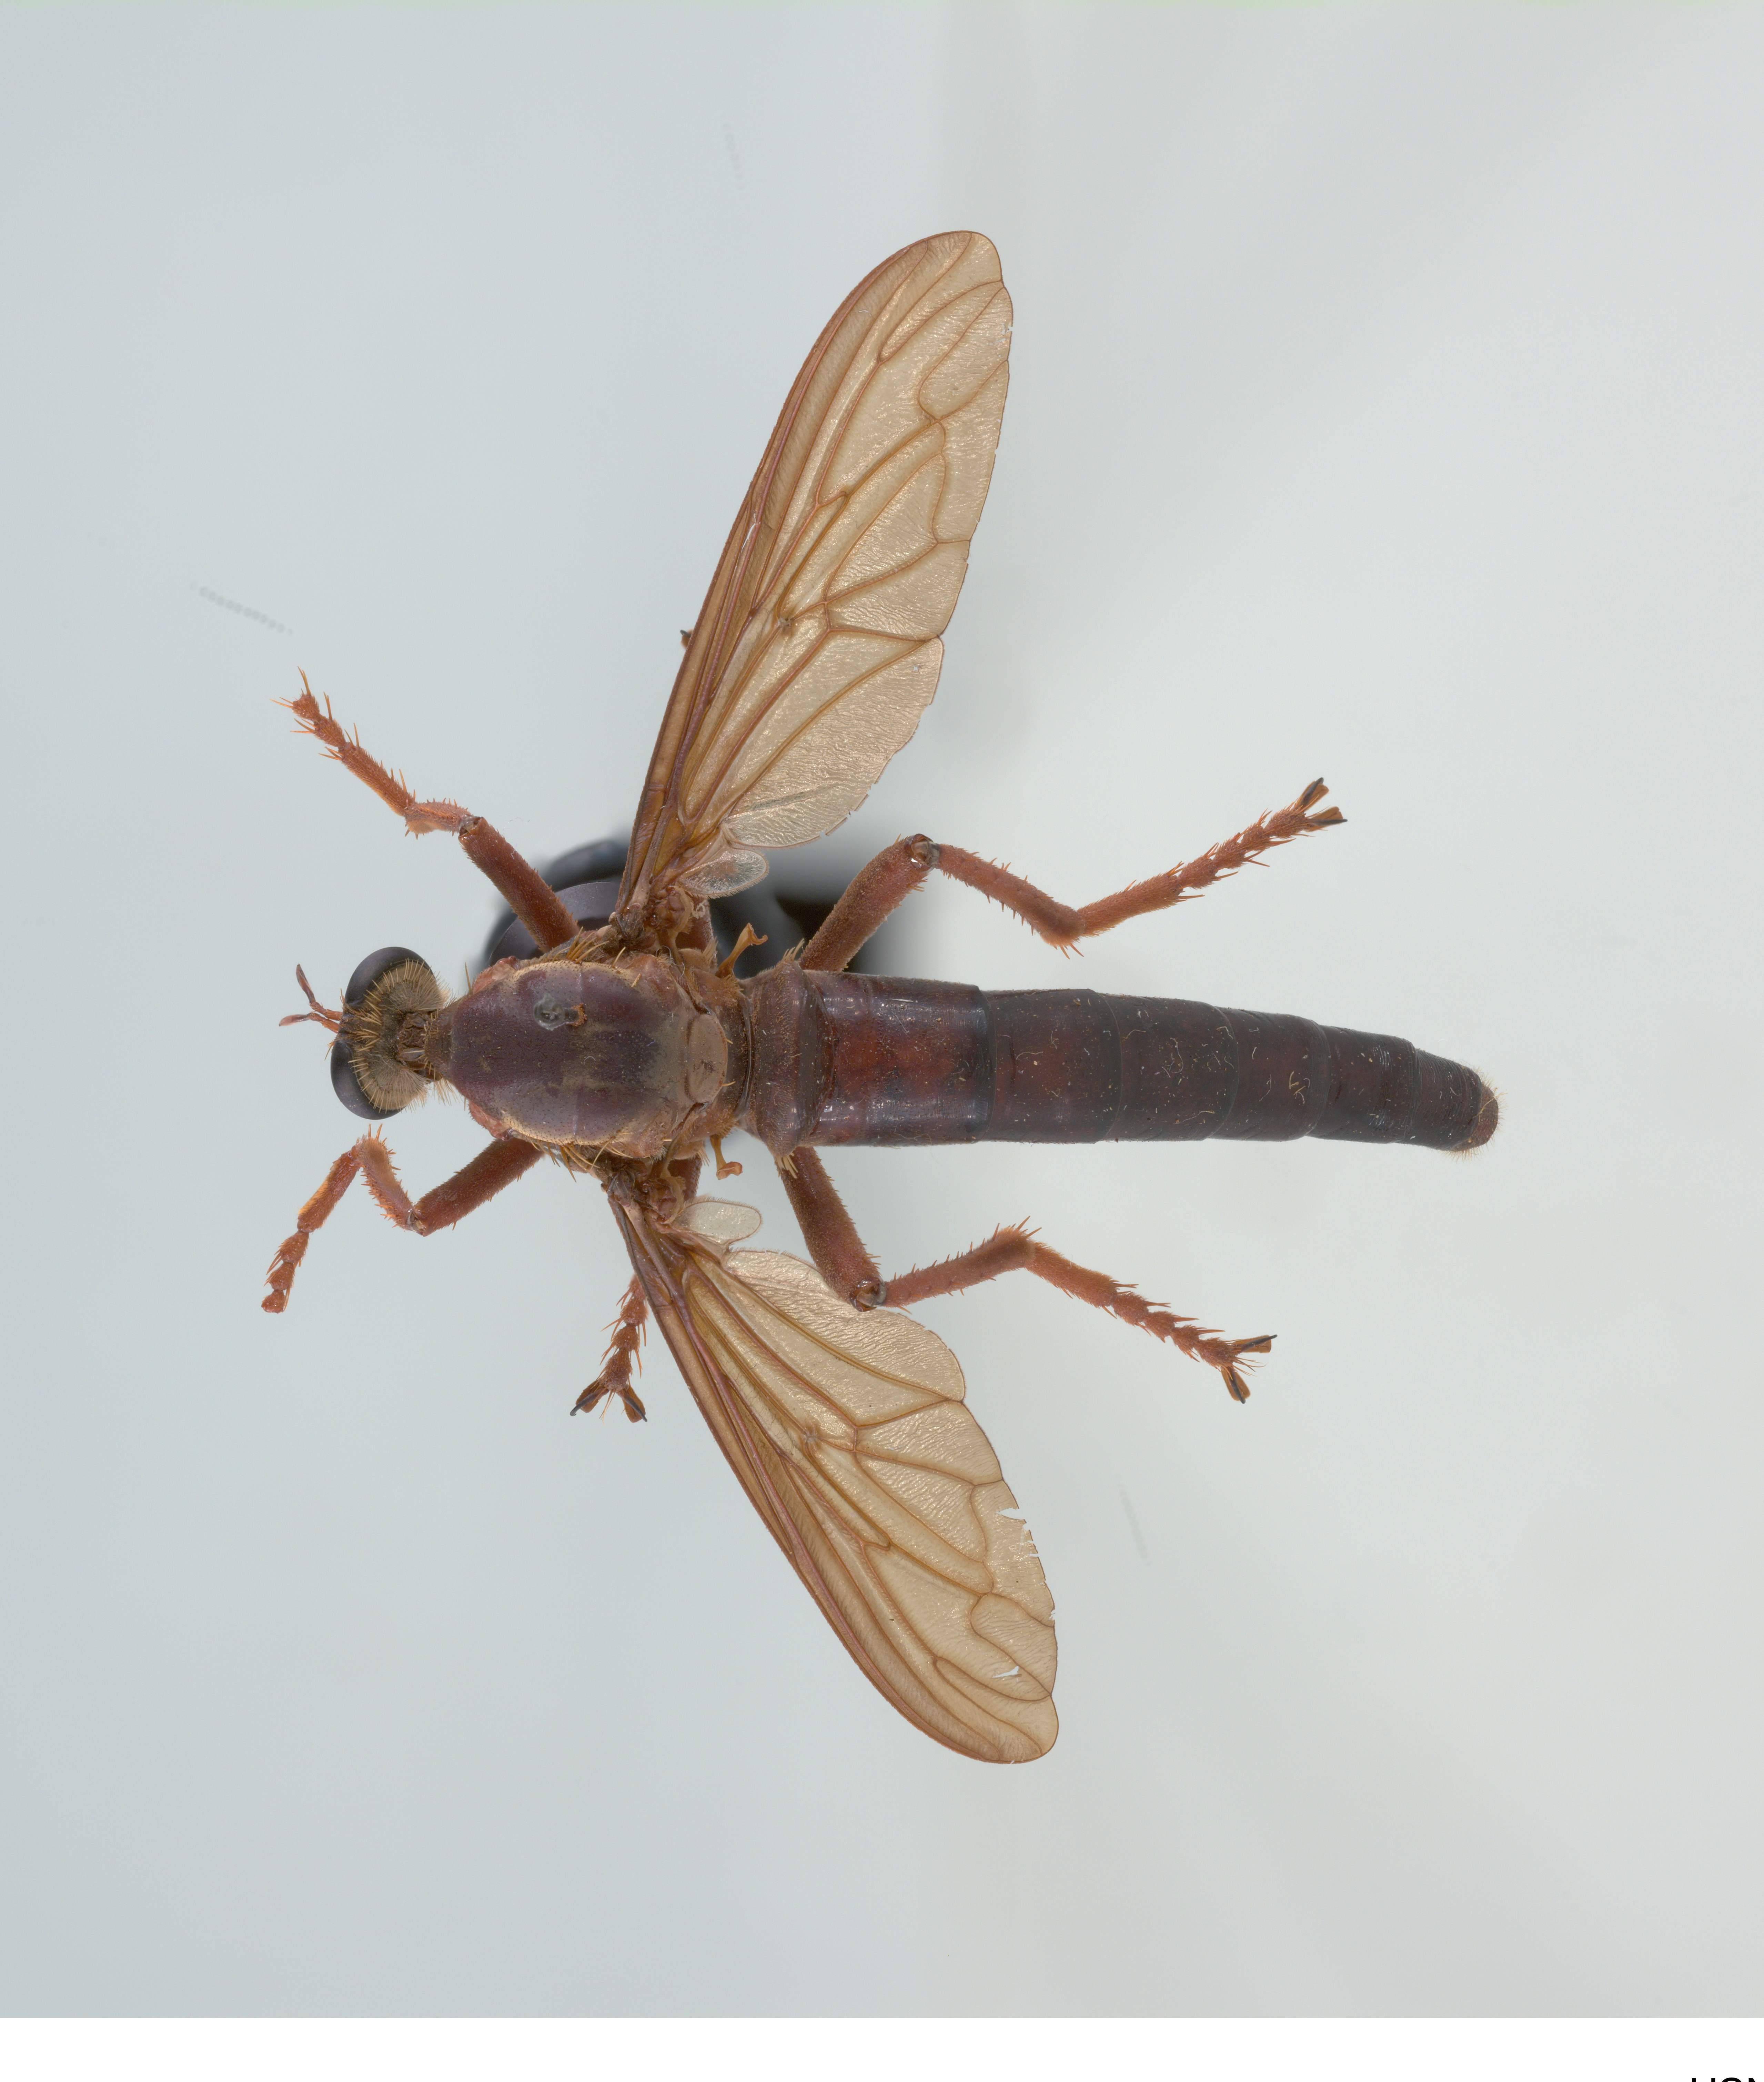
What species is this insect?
Microstylum morosum
